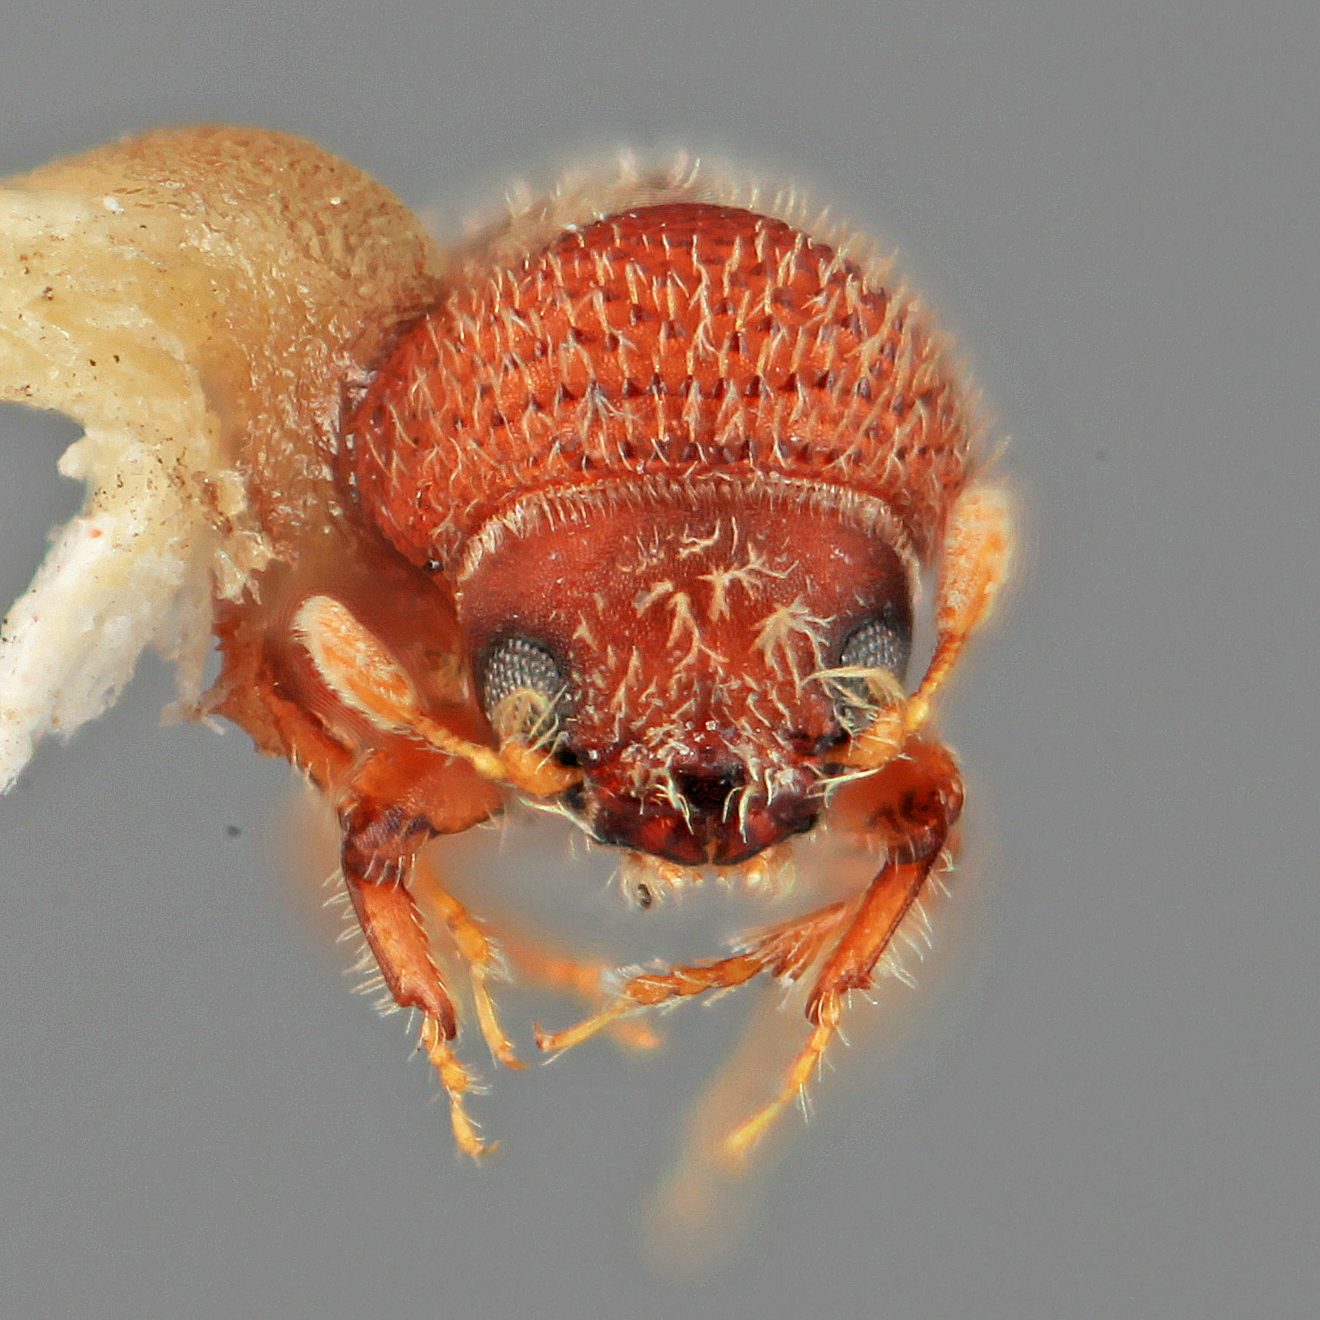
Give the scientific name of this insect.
Micracis unicornis
